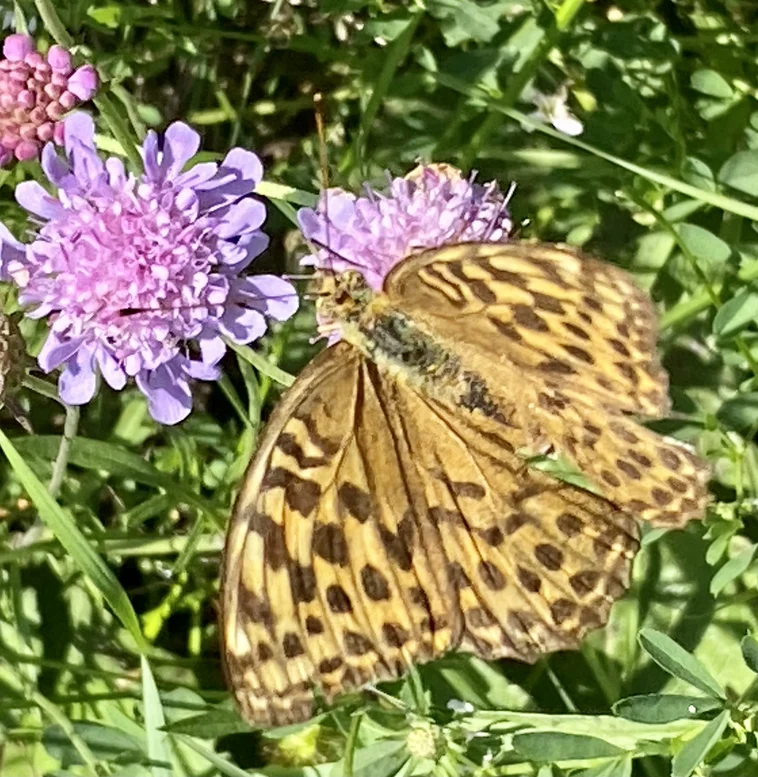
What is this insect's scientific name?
Argynnis paphia
